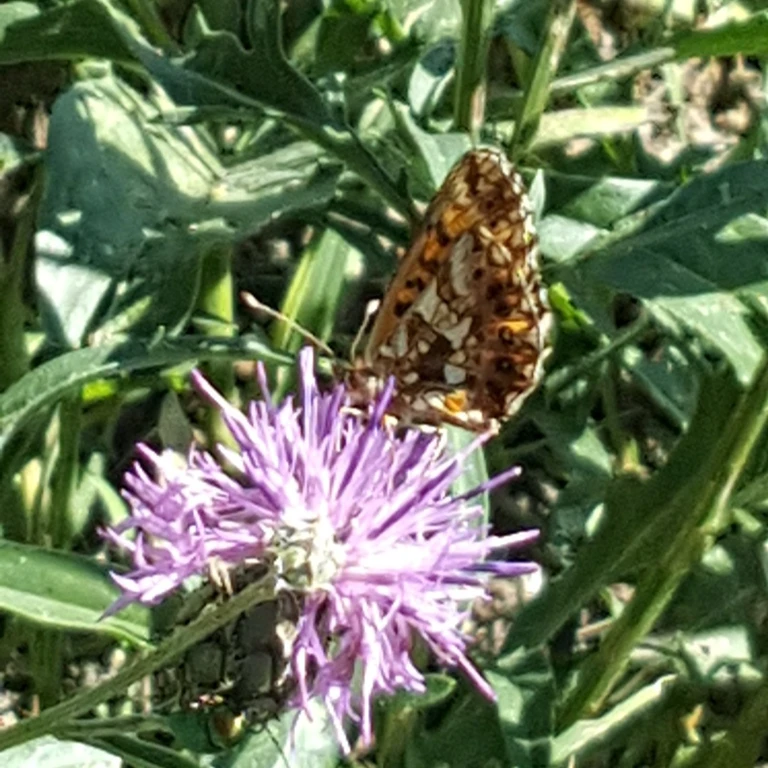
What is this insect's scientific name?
Boloria dia
